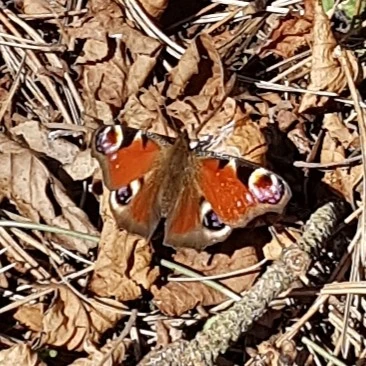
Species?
Aglais io
